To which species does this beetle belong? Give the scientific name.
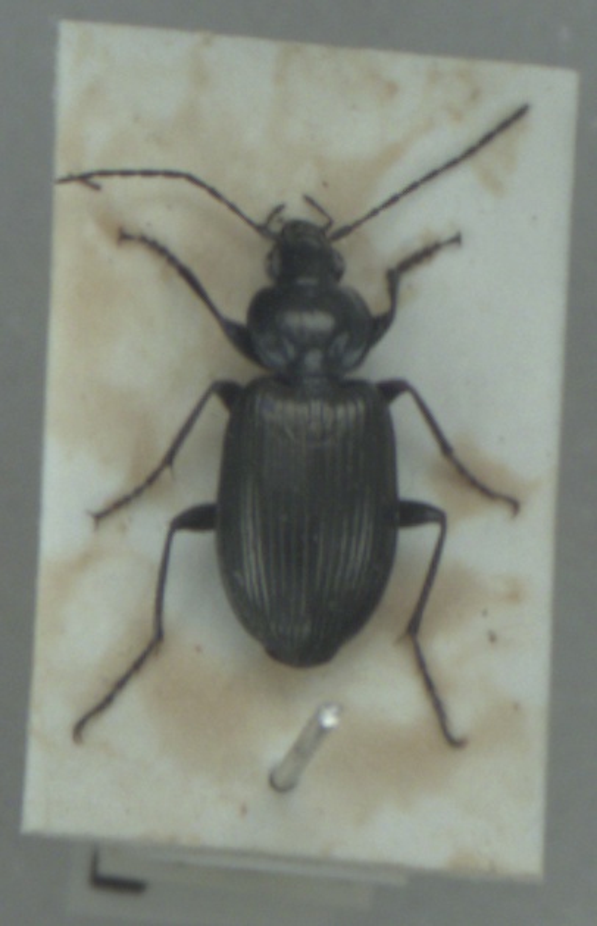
Agonum viduum
